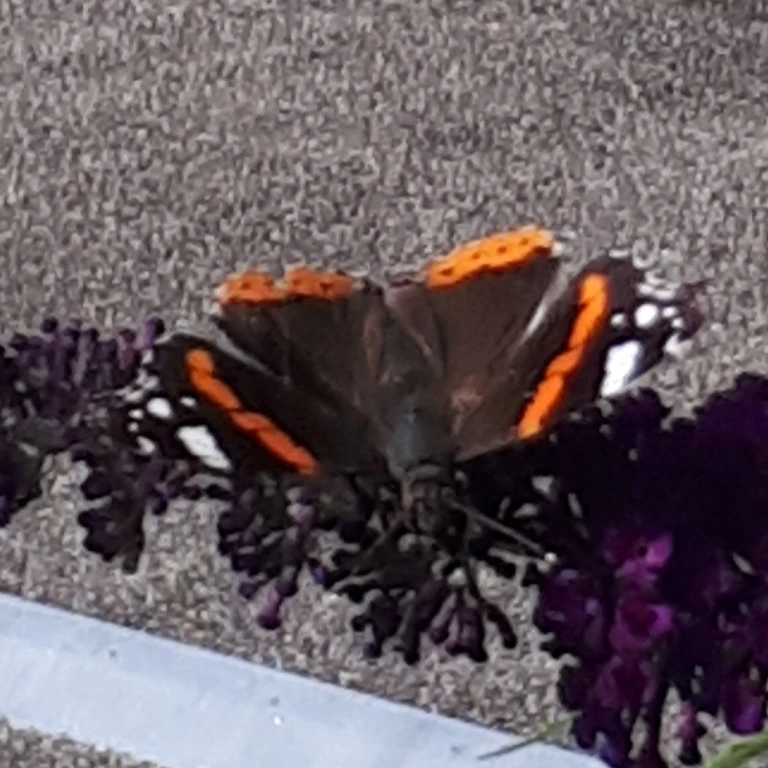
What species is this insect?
Vanessa atalanta
